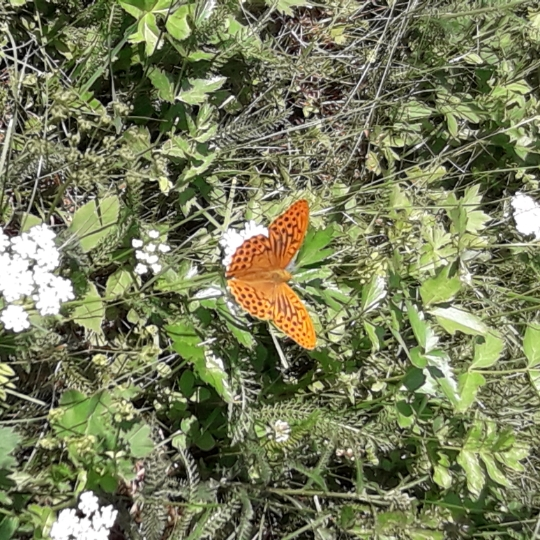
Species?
Argynnis paphia
